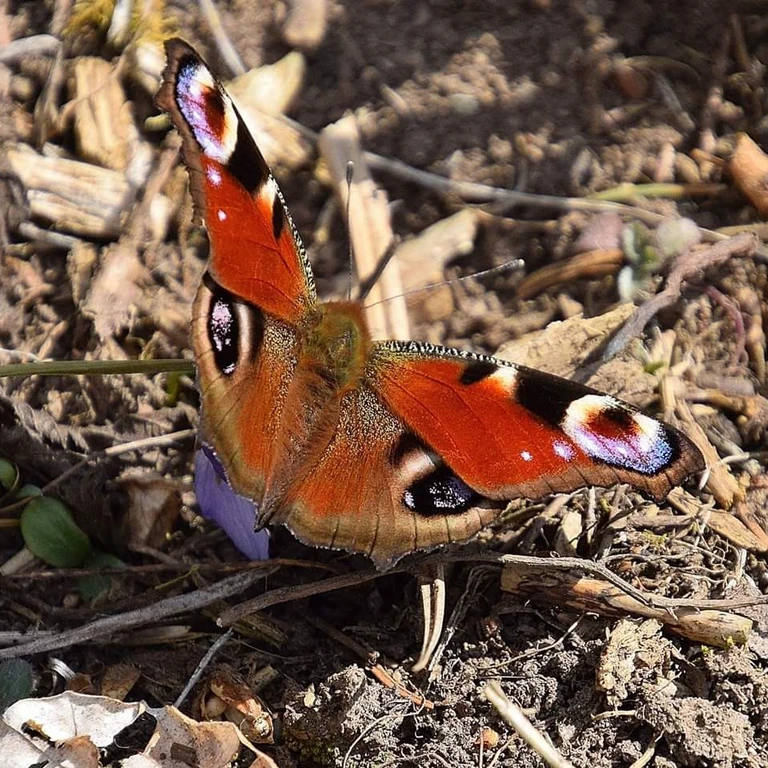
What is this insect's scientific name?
Aglais io
